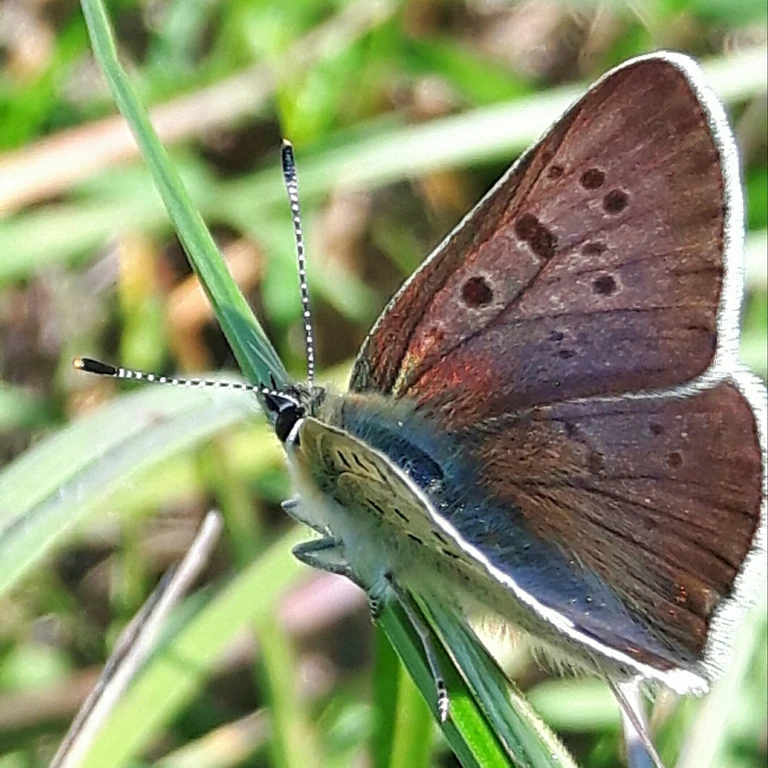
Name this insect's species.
Lycaena tityrus (also Loweia tityrus)
